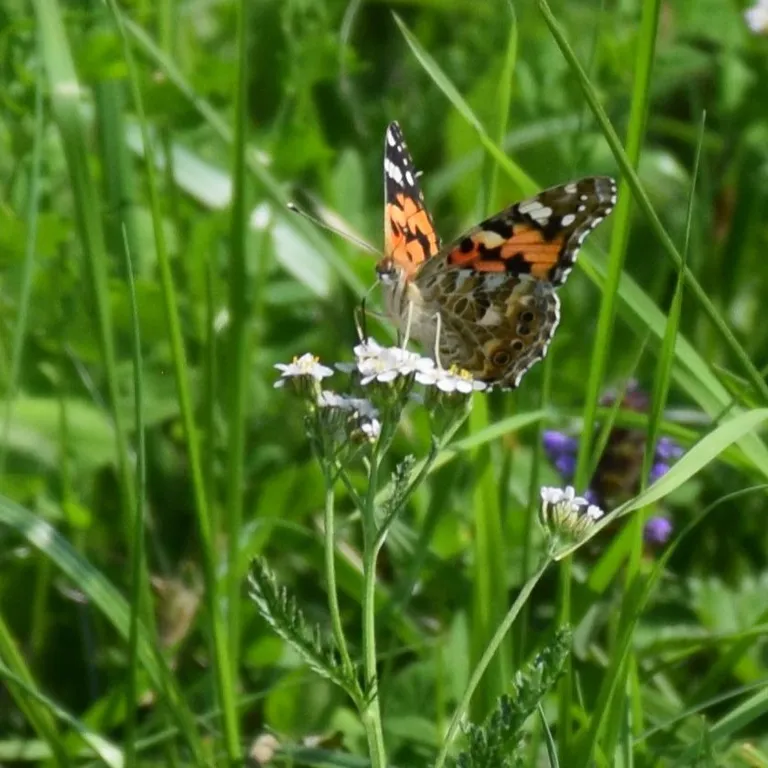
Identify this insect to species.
Vanessa cardui
